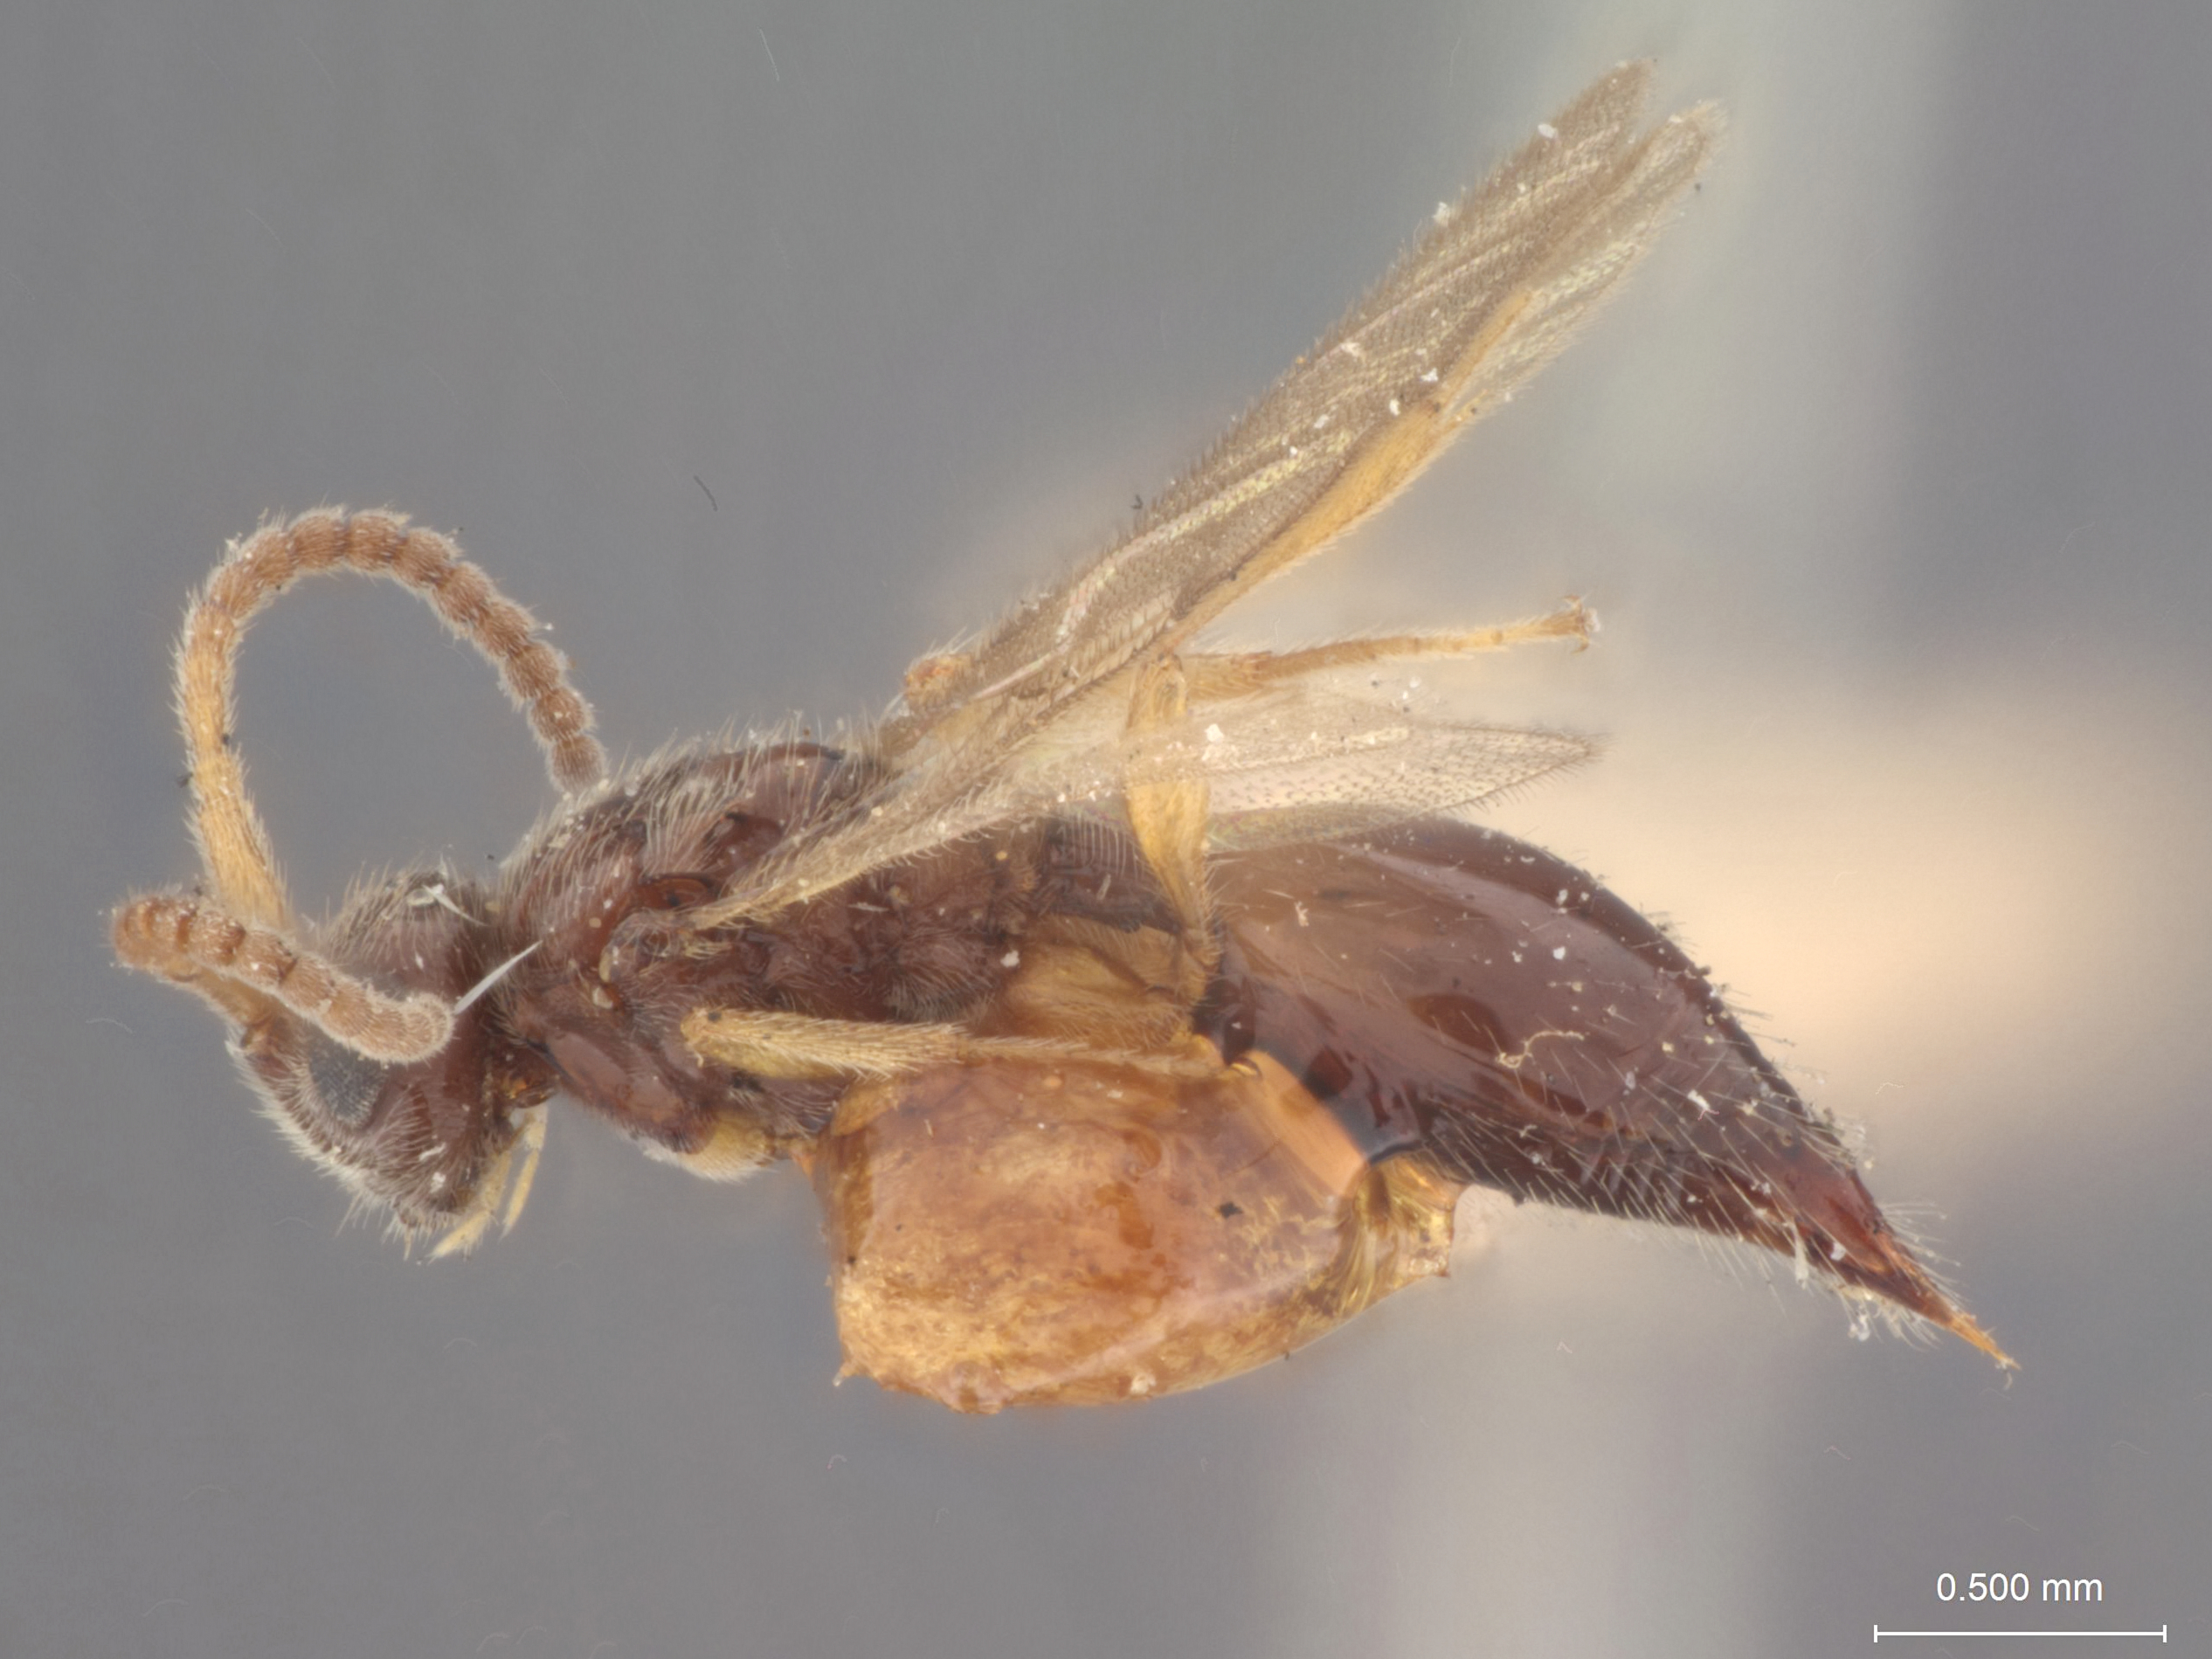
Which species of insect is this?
Pantoclis ruficauda
